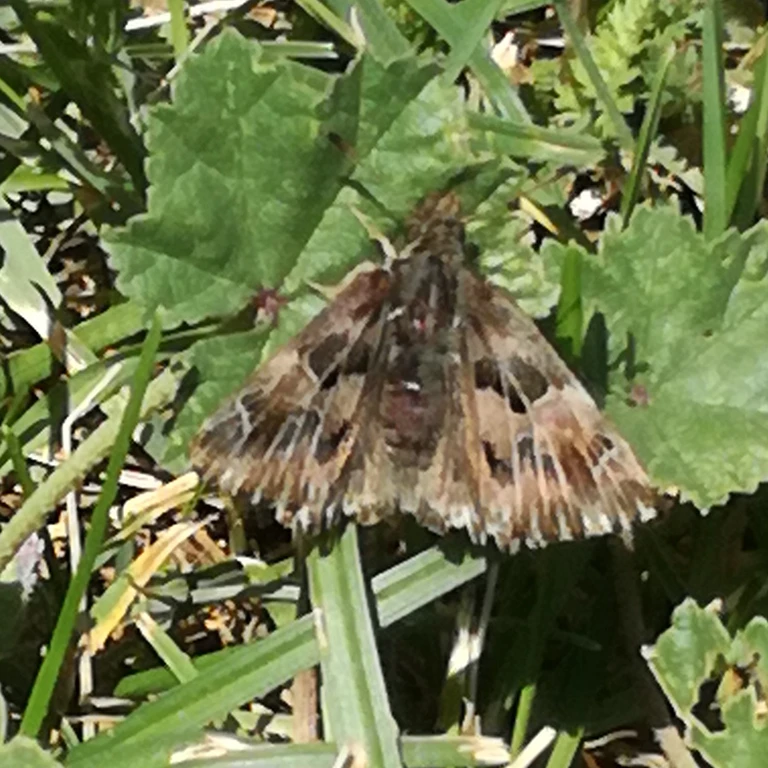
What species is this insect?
Carcharodus alceae
